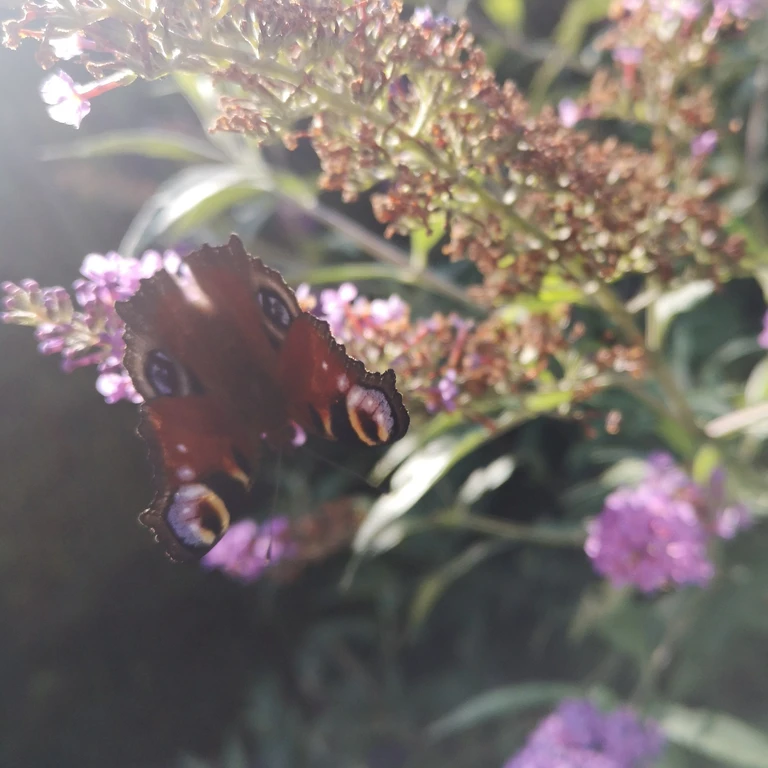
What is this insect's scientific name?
Aglais io
